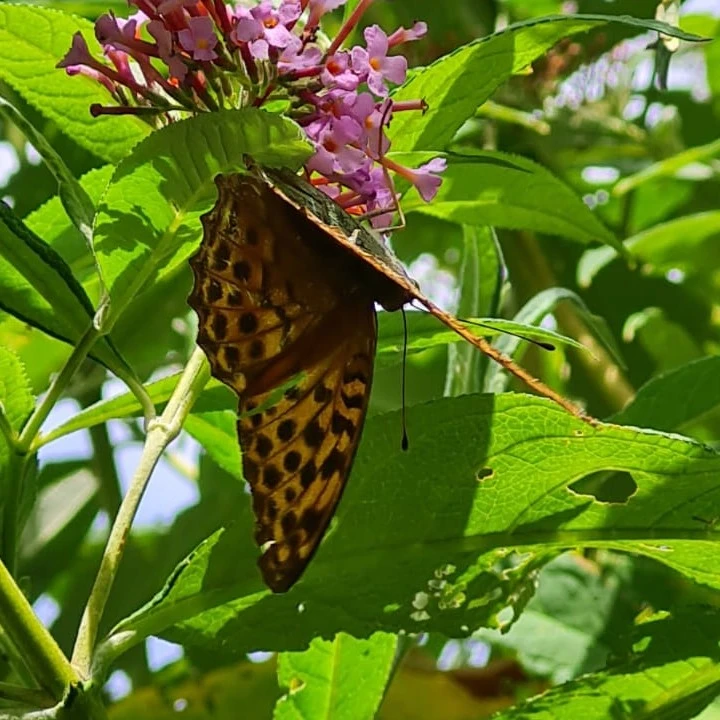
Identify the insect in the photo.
Argynnis paphia
